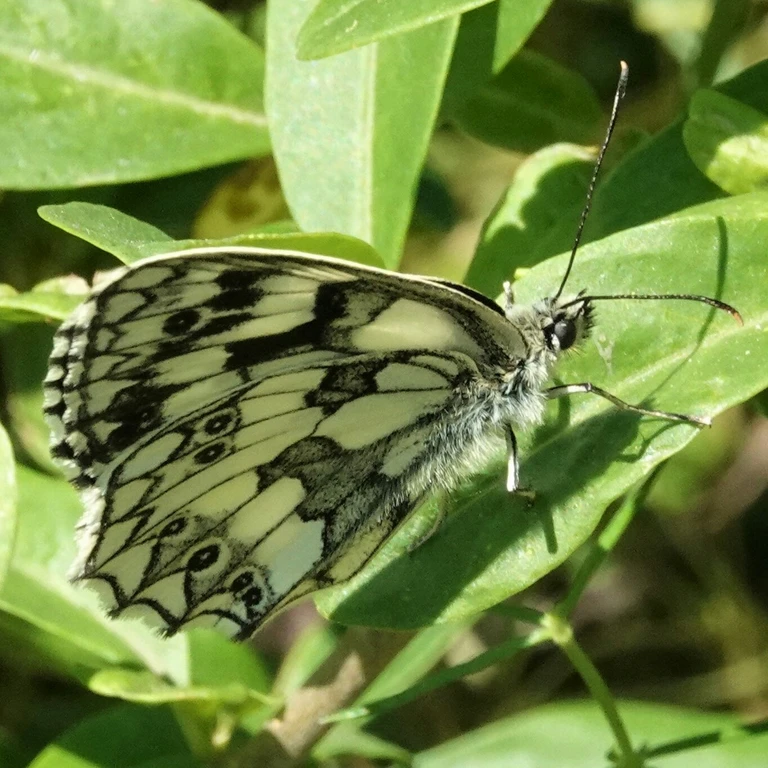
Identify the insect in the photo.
Melanargia galathea
